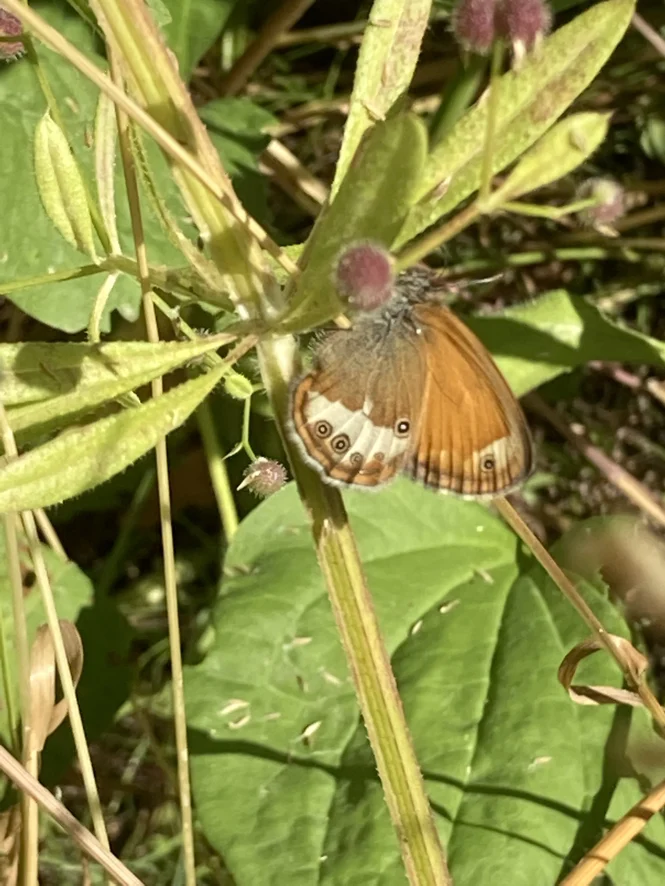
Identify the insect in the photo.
Coenonympha arcania
